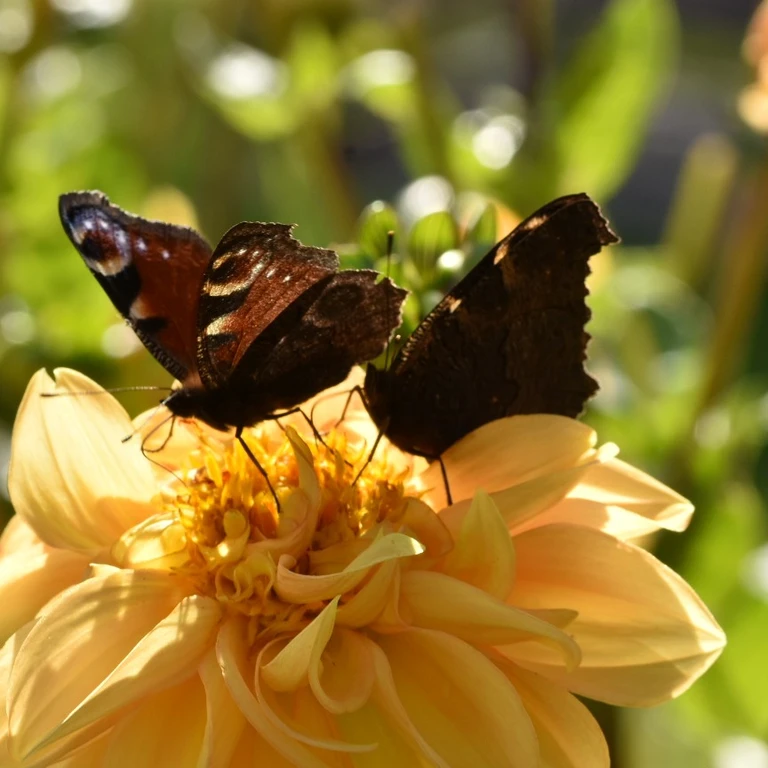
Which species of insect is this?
Aglais io
